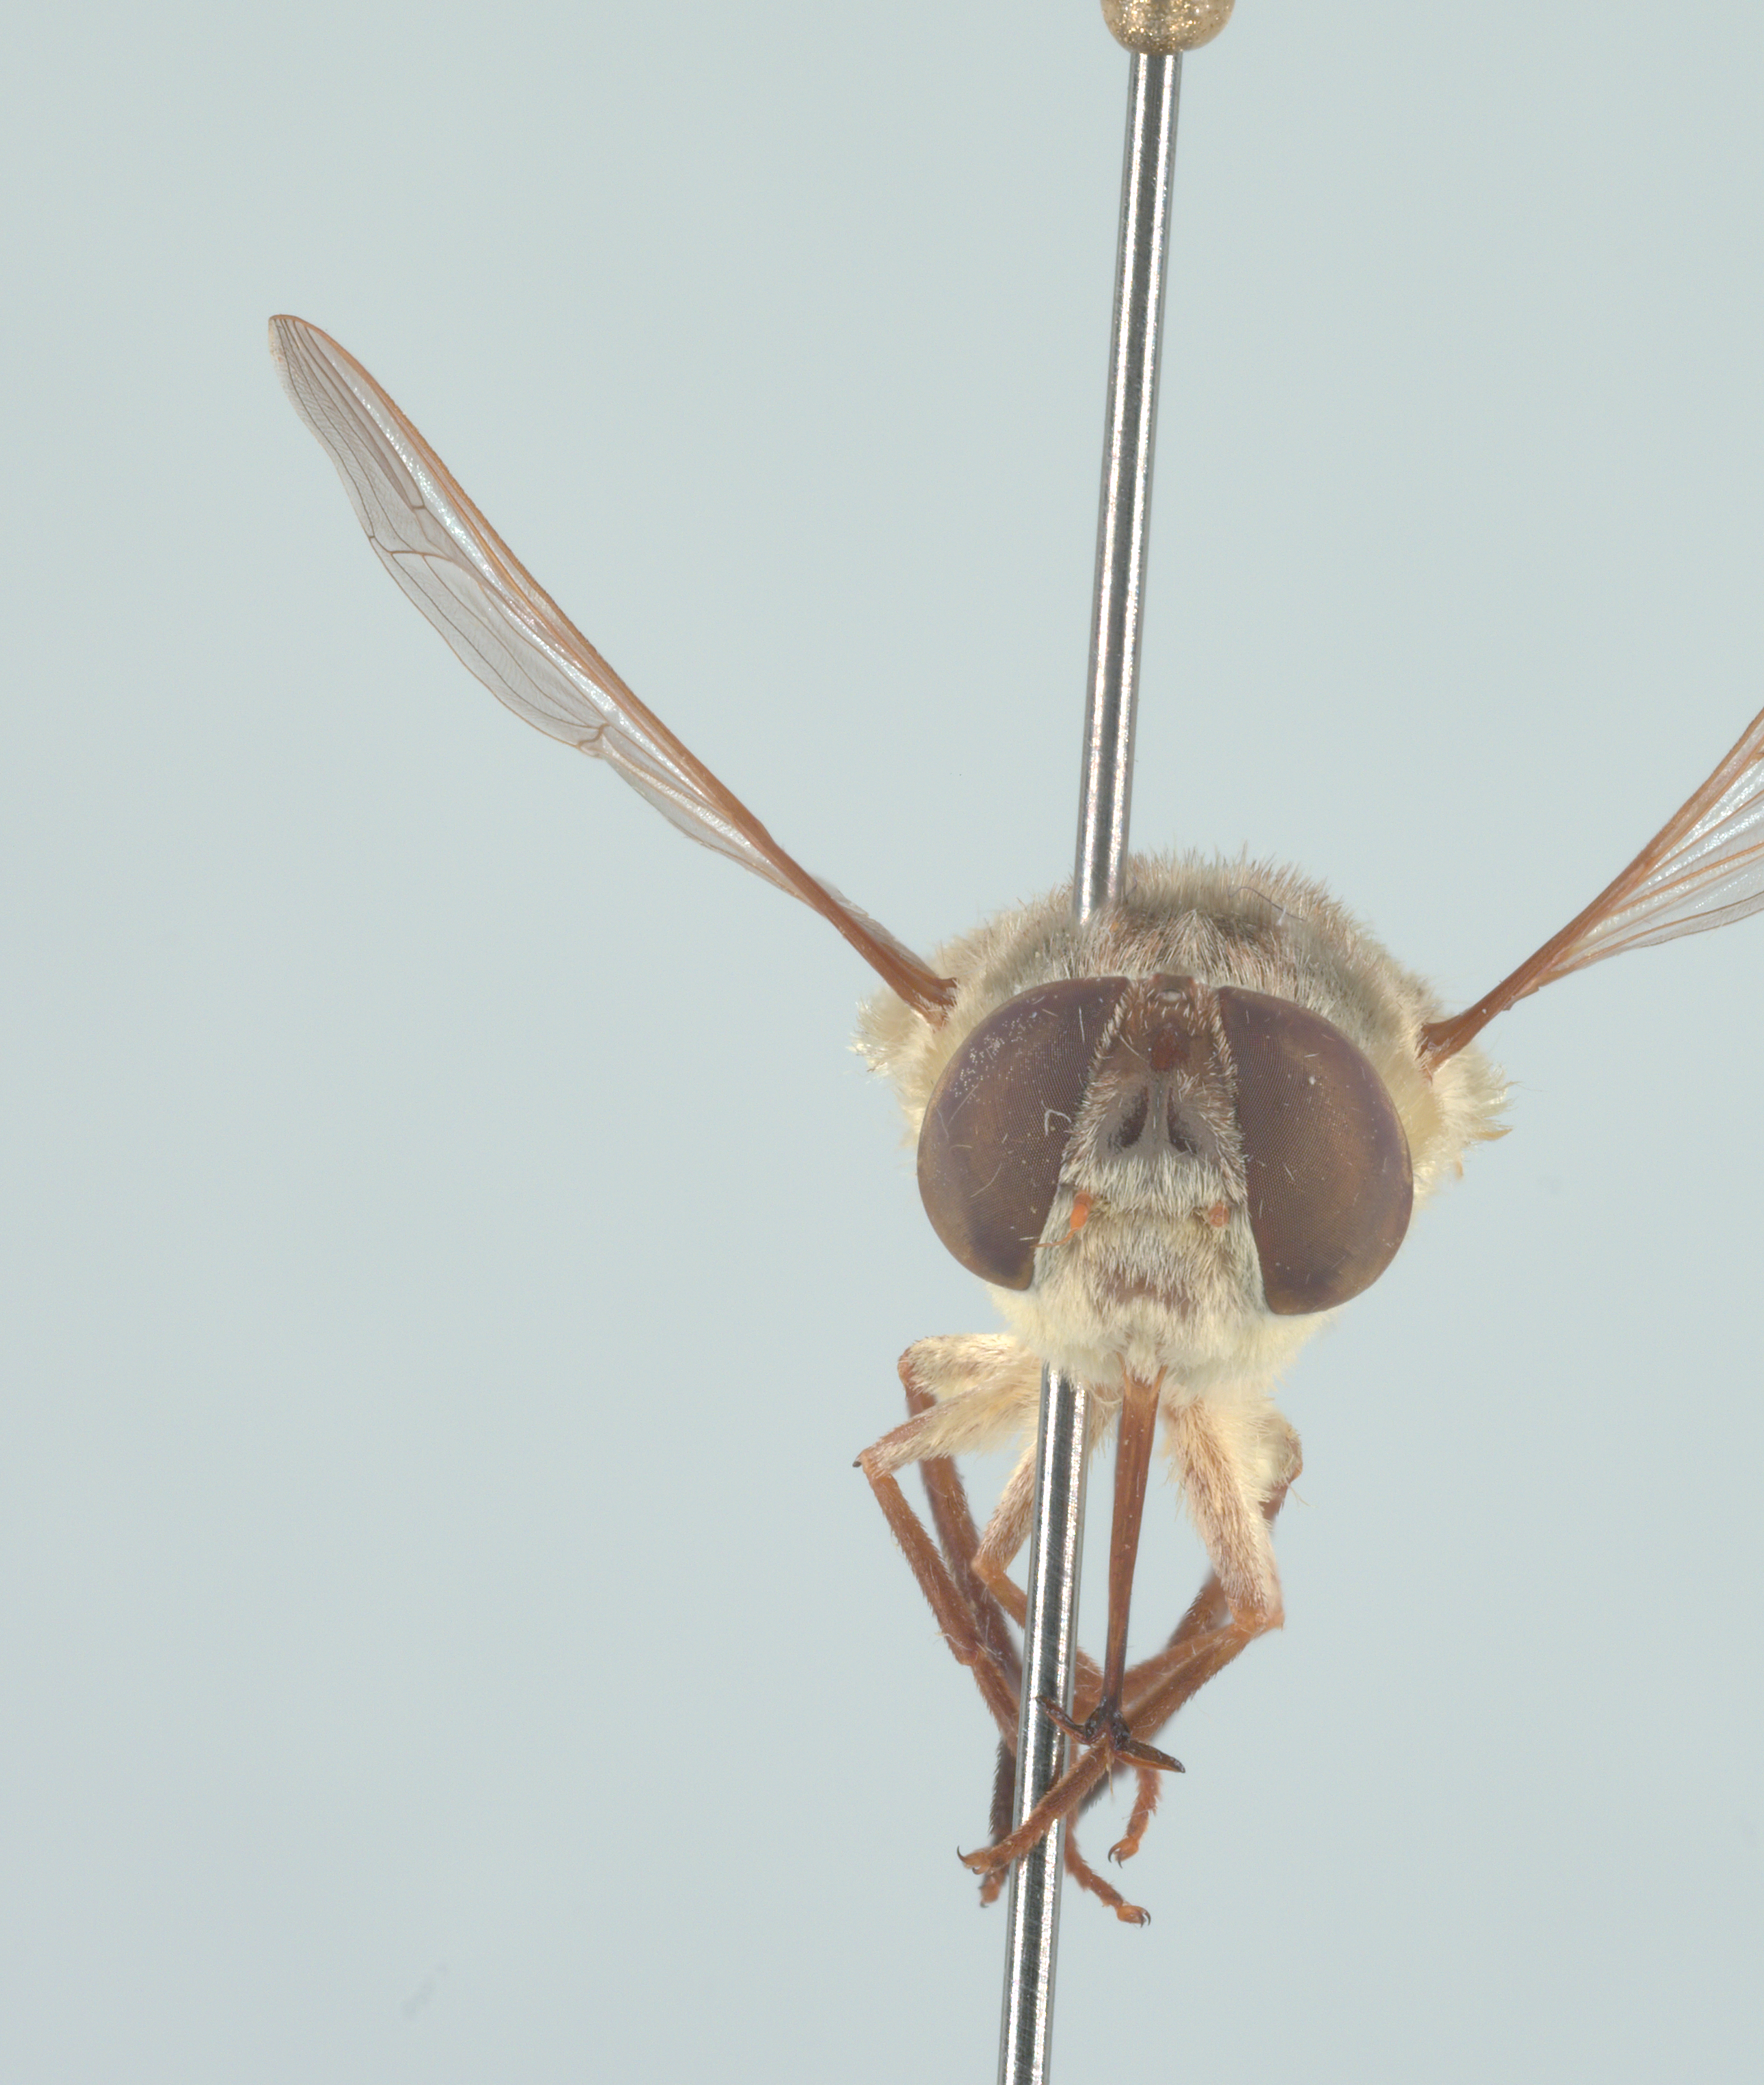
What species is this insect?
Neorhynchocephalus volaticus
